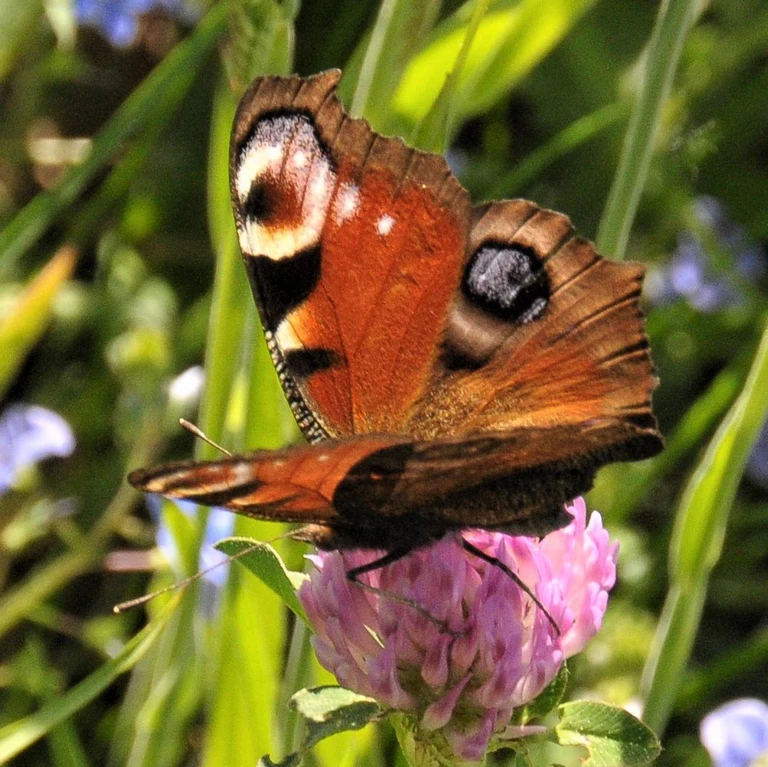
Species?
Aglais io
